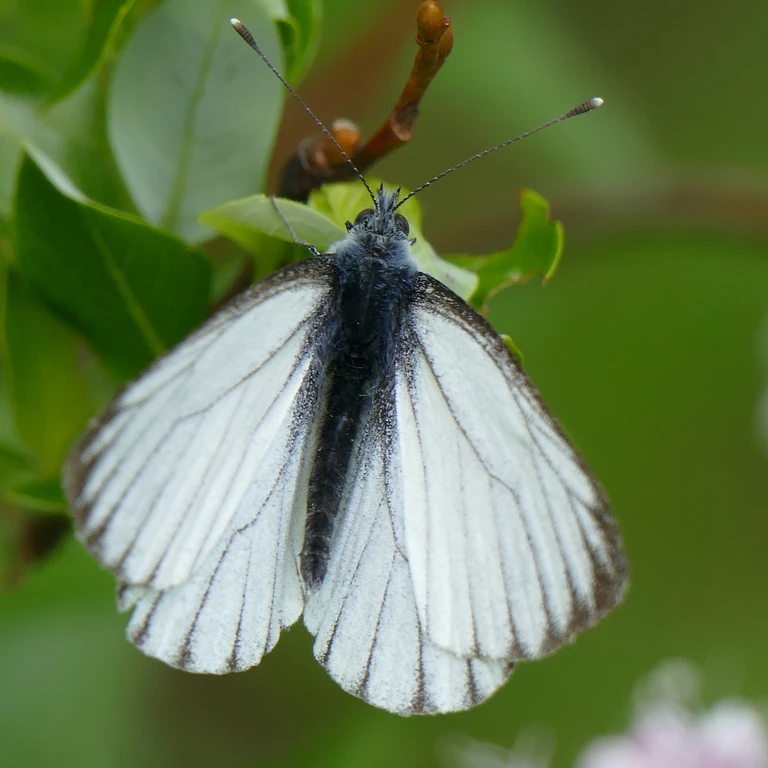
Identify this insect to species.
Pieris bryoniae
